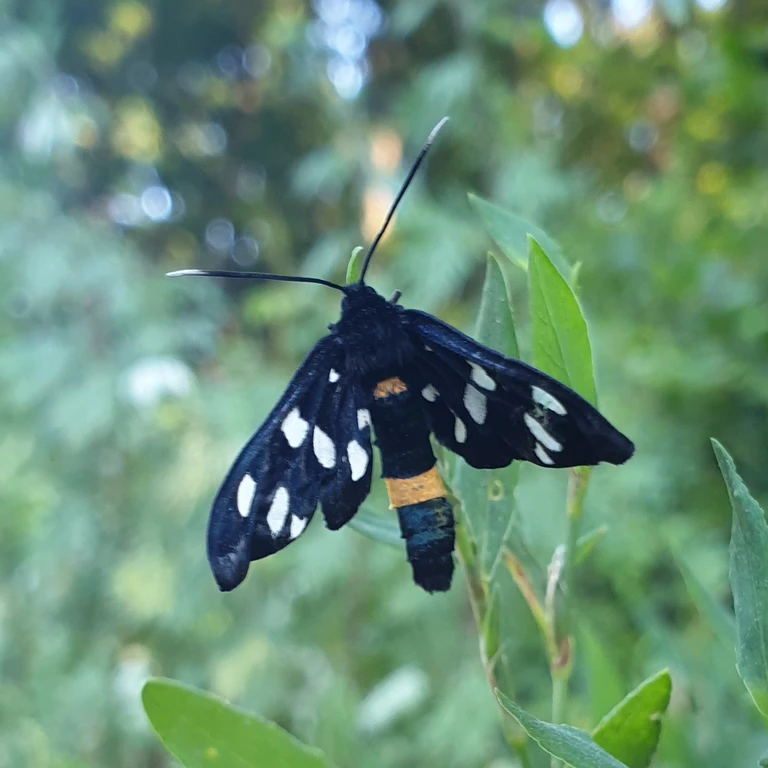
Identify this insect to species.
Amata phegea
